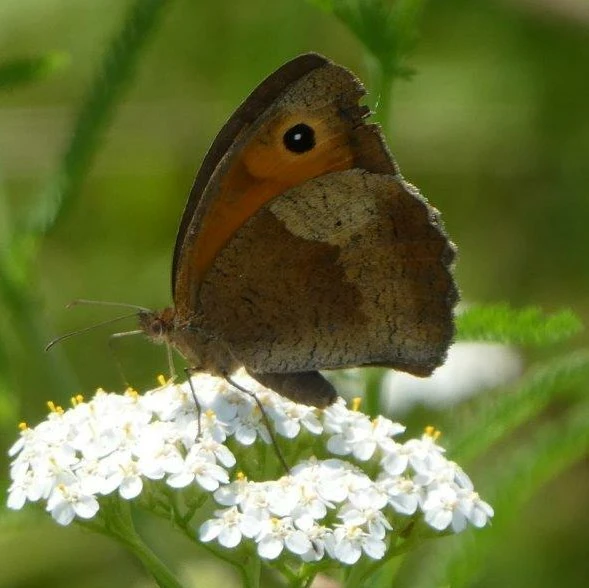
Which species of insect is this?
Maniola jurtina
